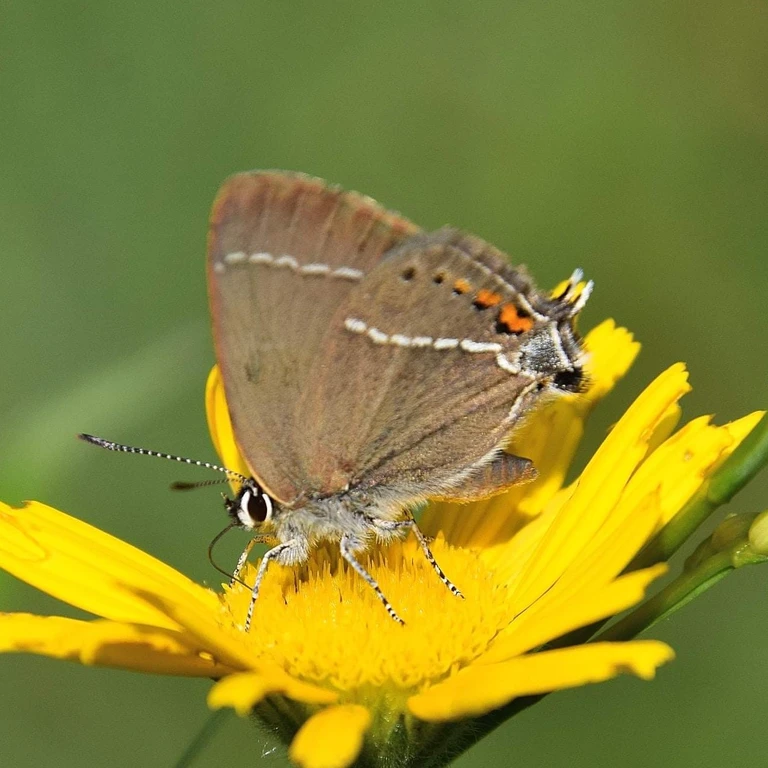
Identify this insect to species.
Satyrium spini (also Tuttiola spini)
